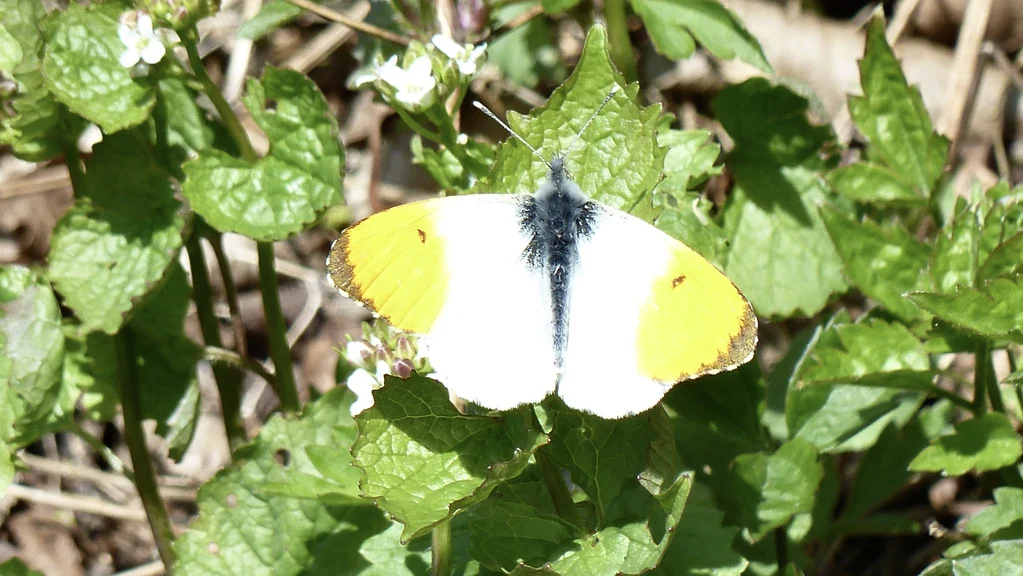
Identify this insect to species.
Anthocharis cardamines
